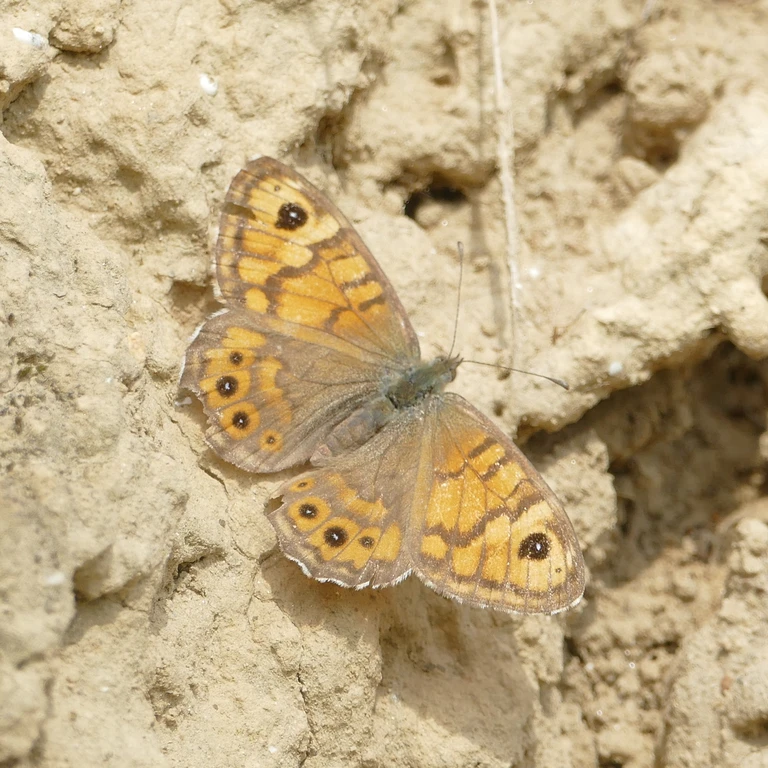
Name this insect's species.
Lasiommata megera (also Pararge megera)
